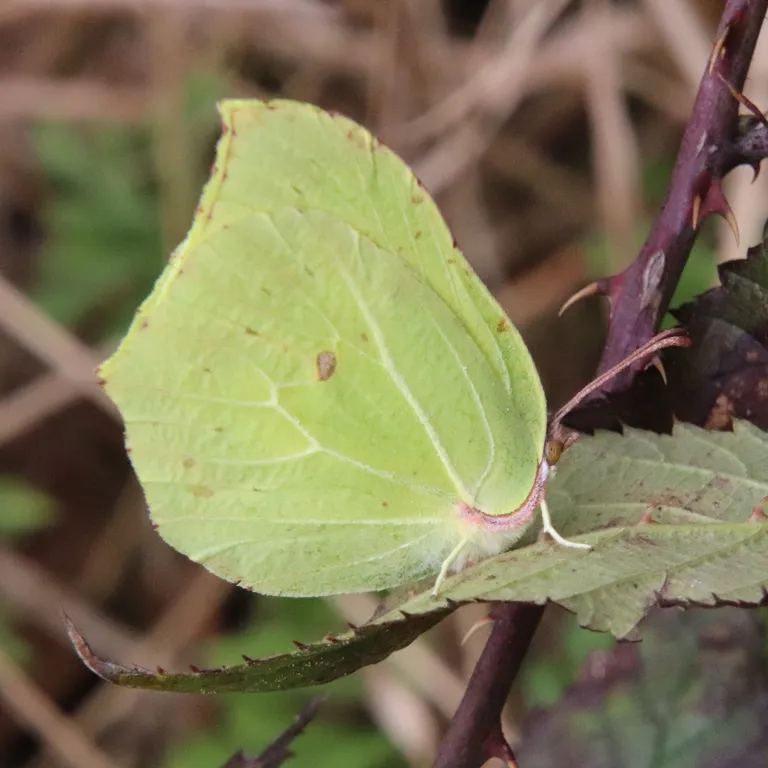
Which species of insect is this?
Gonepteryx rhamni
